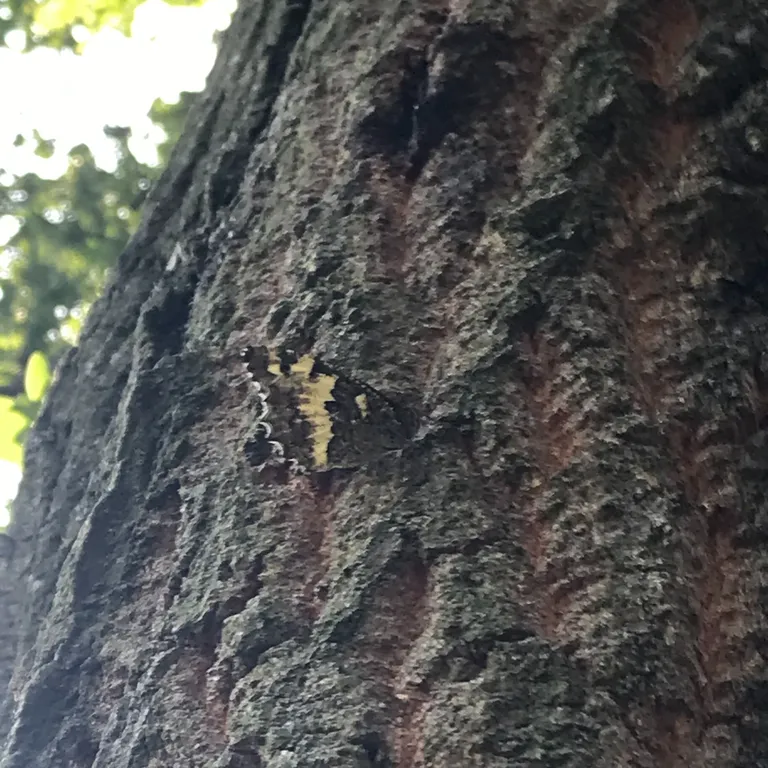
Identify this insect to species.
Brintesia circe
